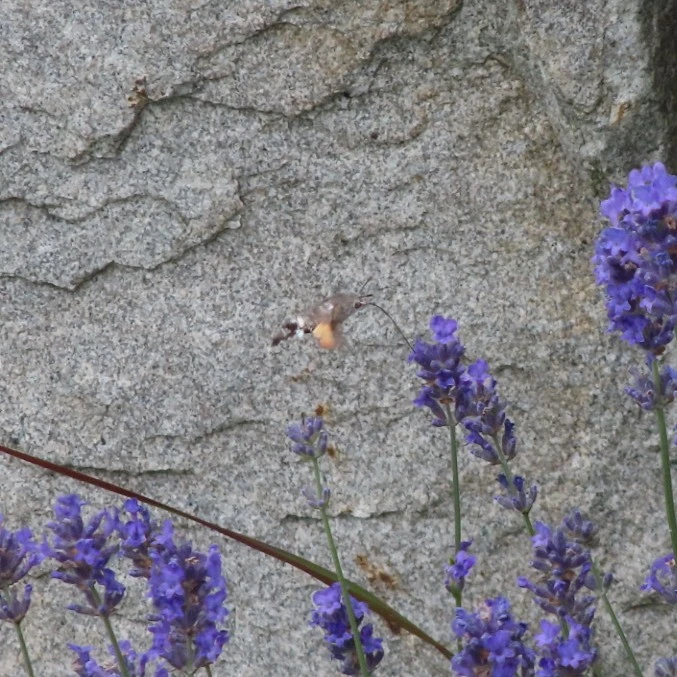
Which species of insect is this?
Macroglossum stellatarum
